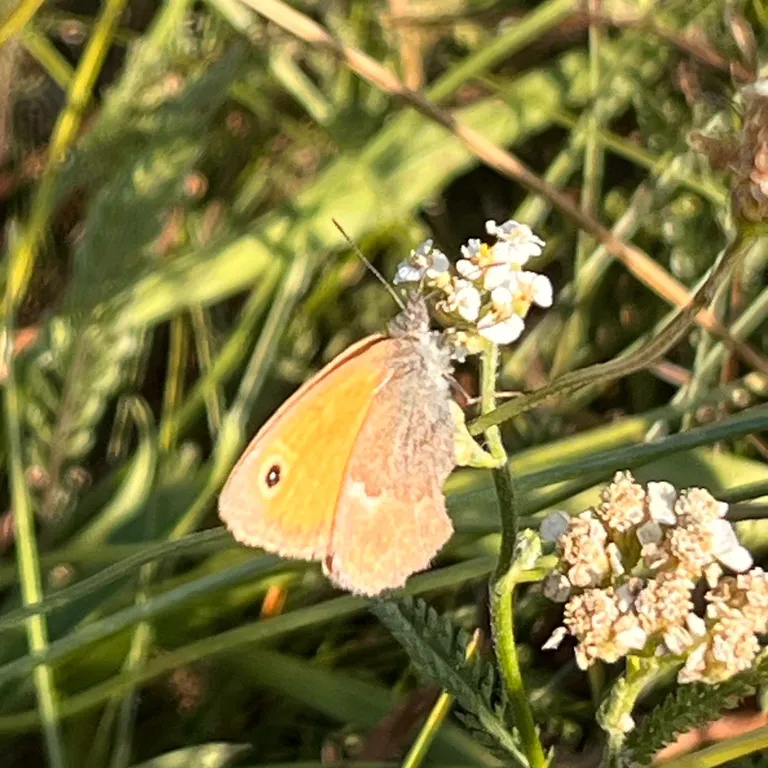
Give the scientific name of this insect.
Coenonympha pamphilus
